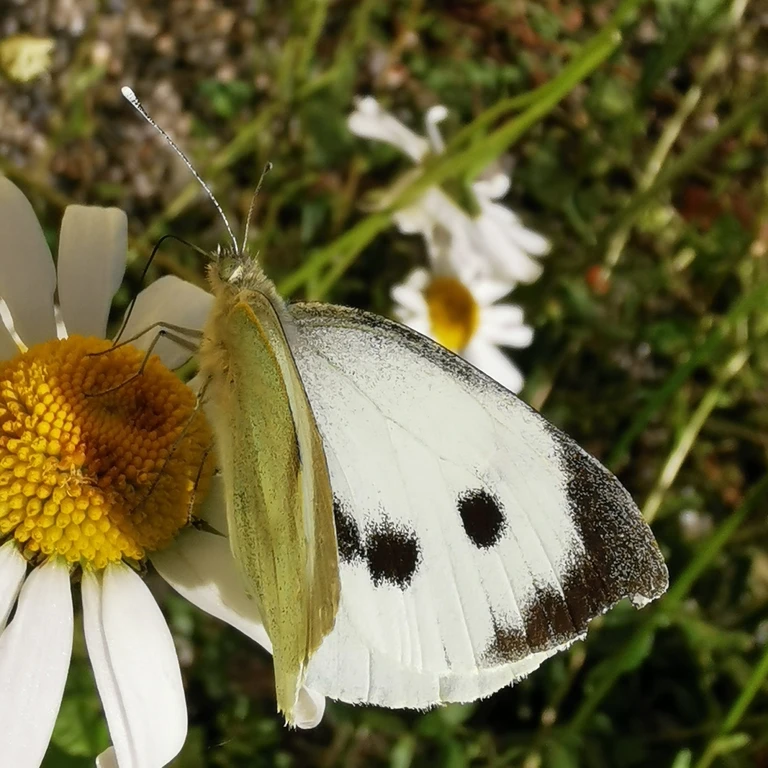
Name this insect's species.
Pieris brassicae
